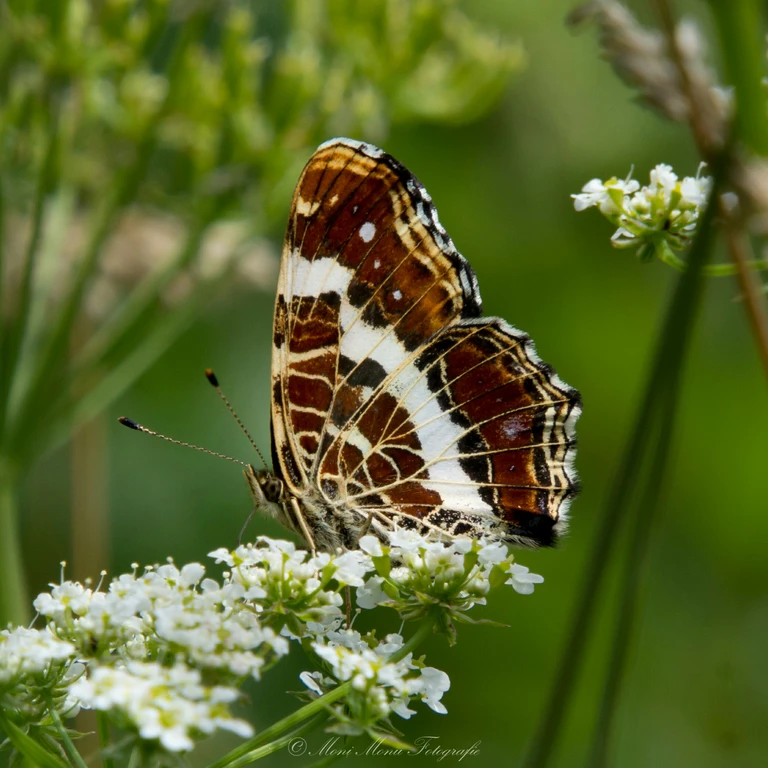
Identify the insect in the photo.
Araschnia levana
